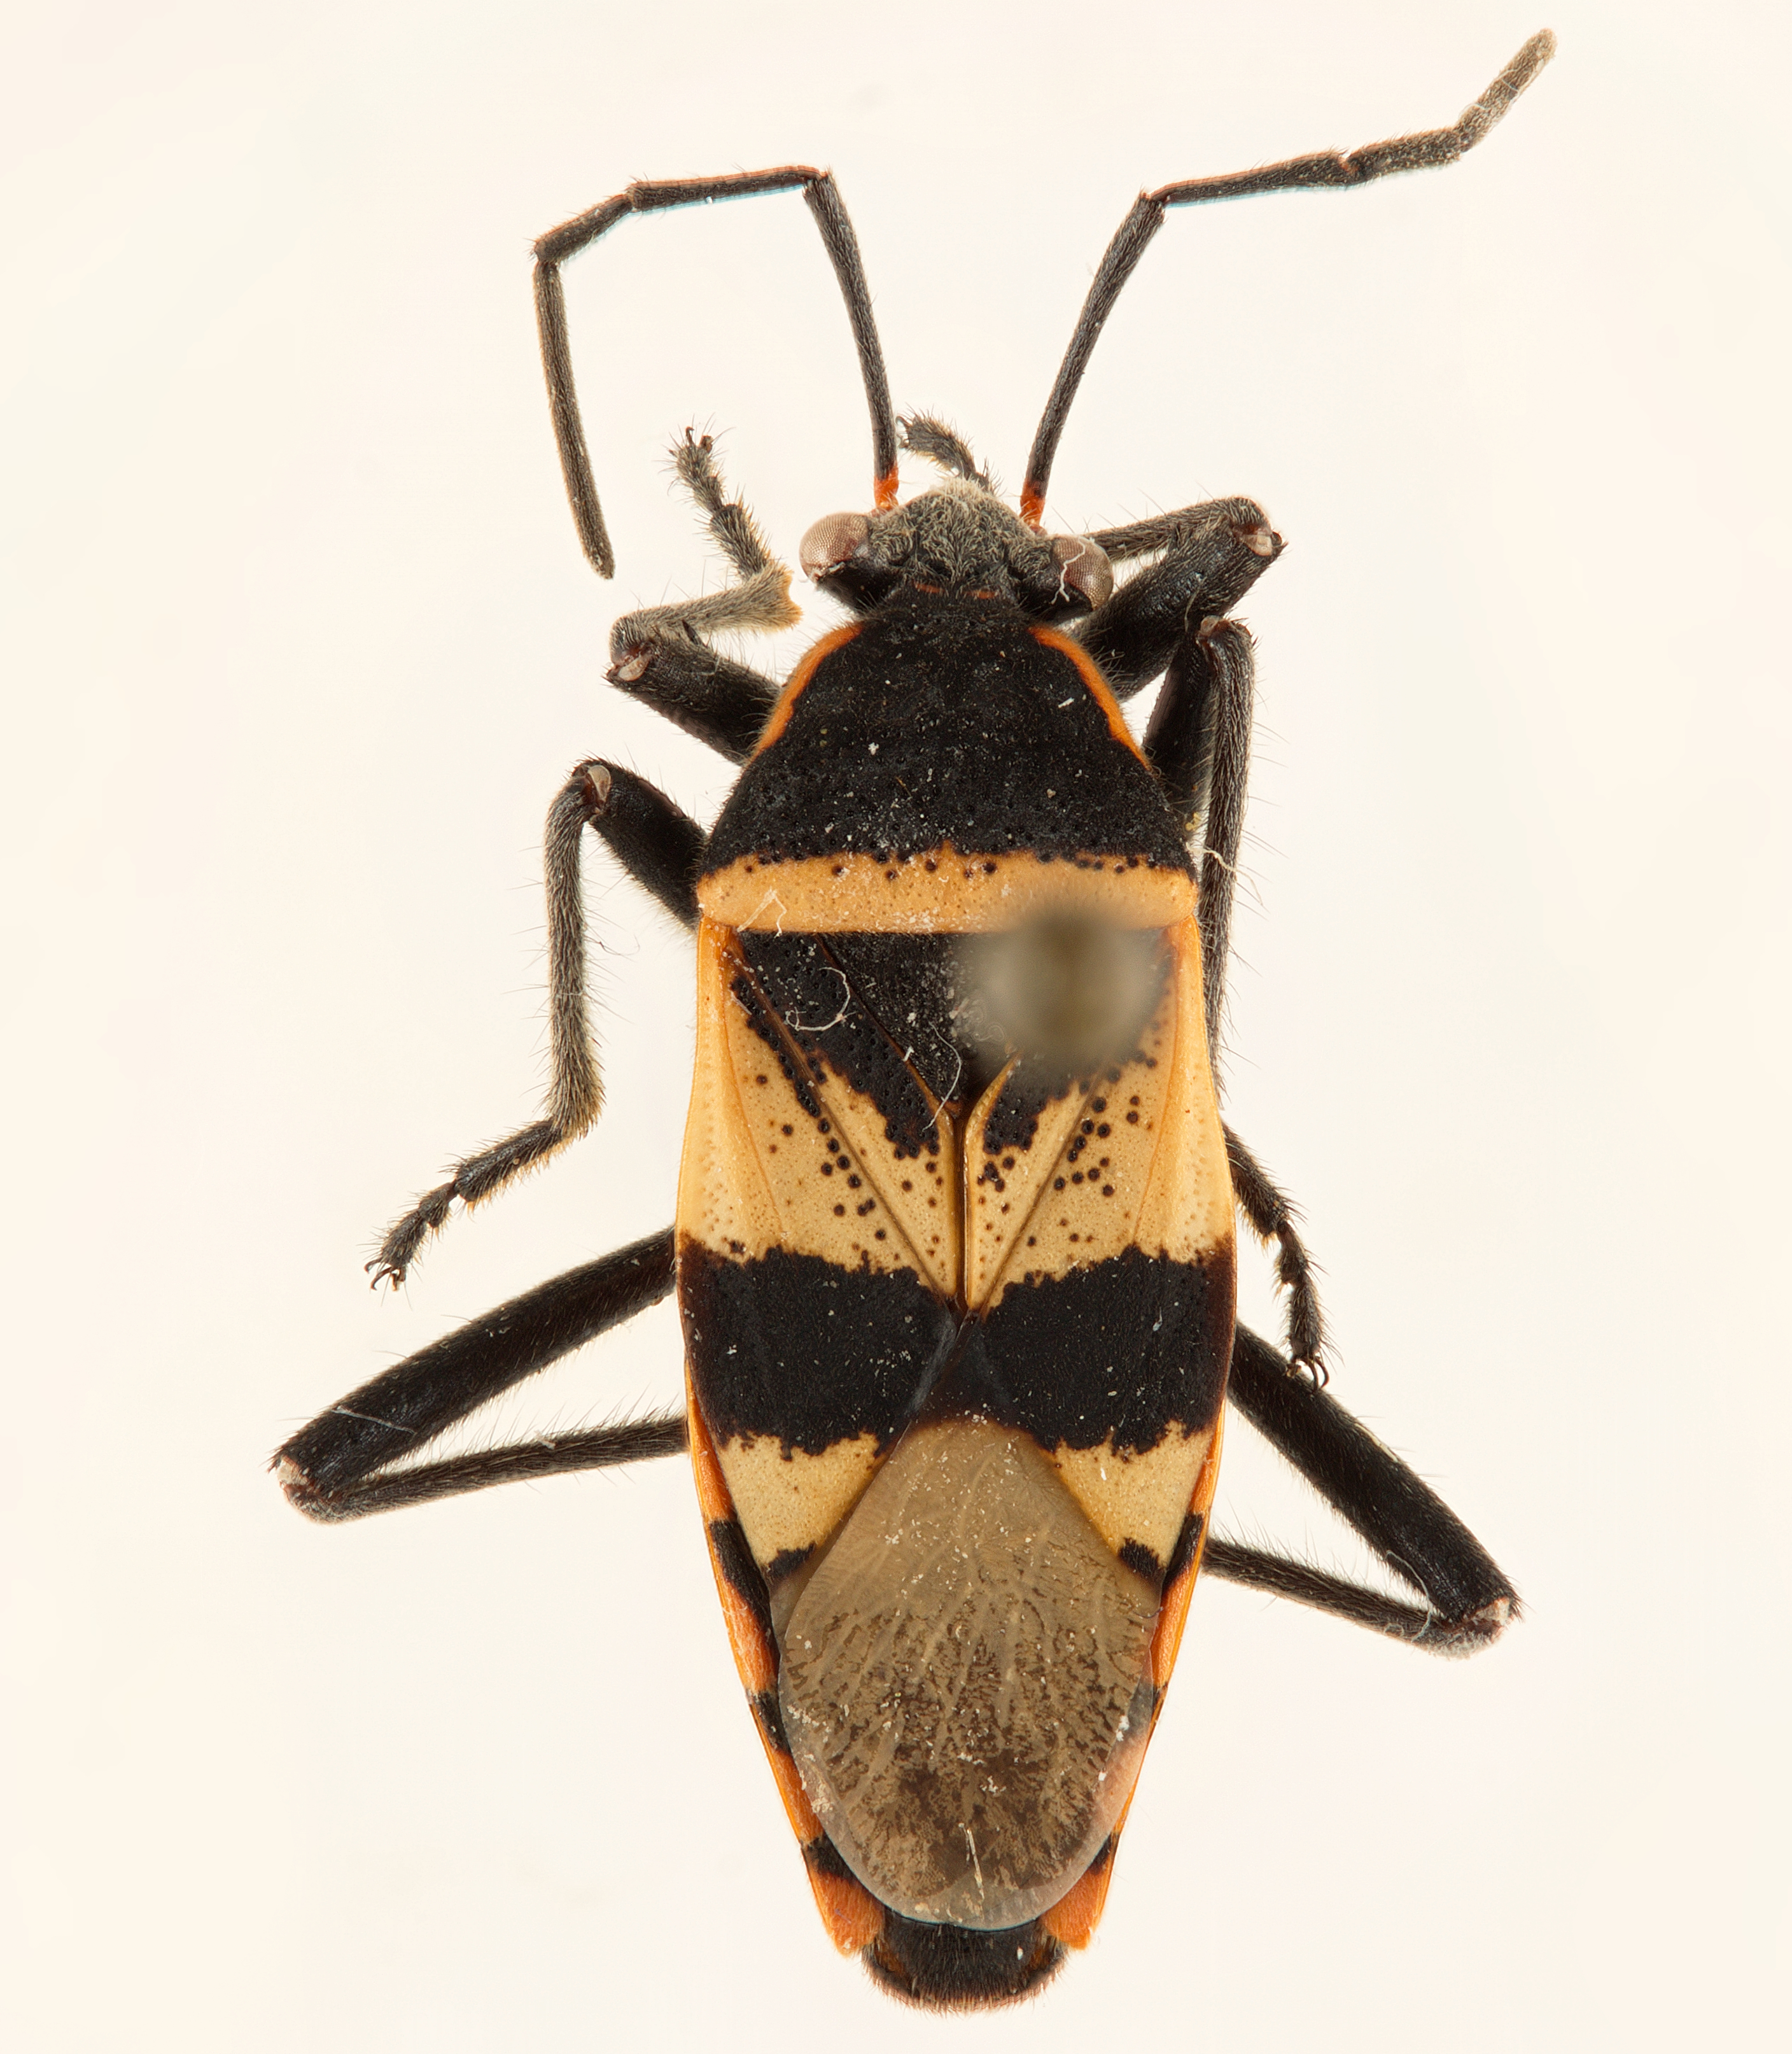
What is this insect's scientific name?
Largus fasciatus
